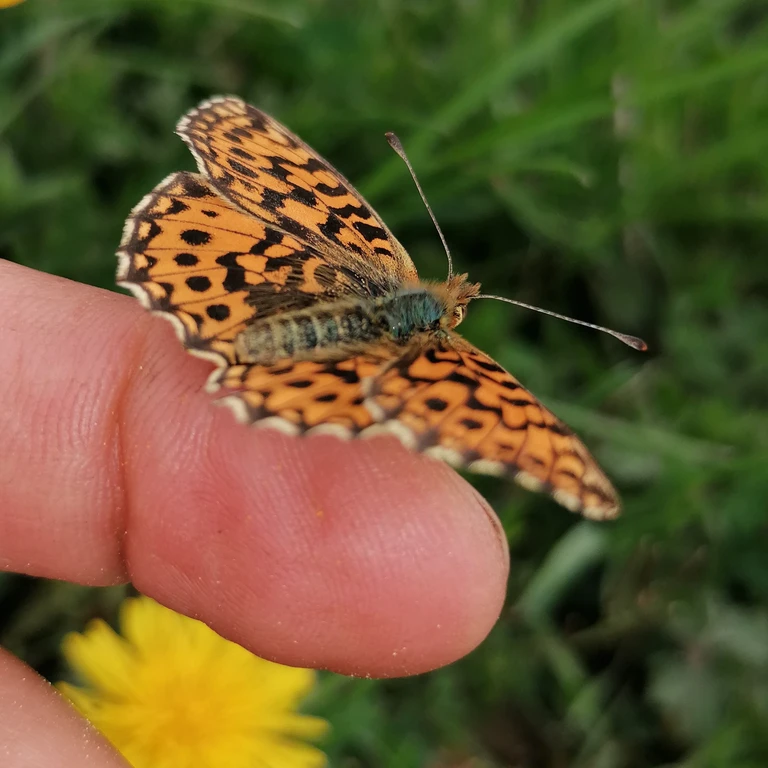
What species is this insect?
Boloria dia
